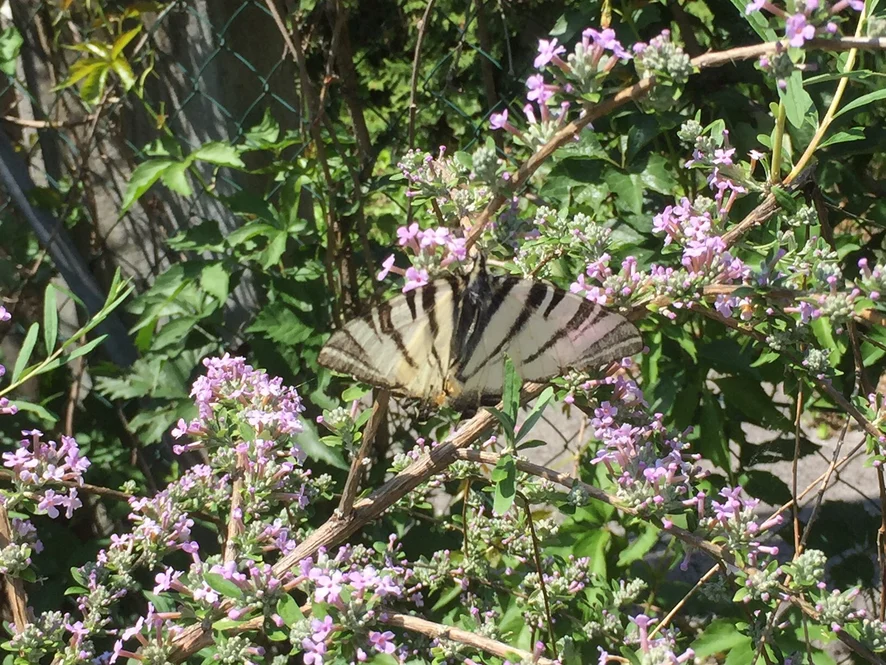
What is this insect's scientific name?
Iphiclides podalirius
